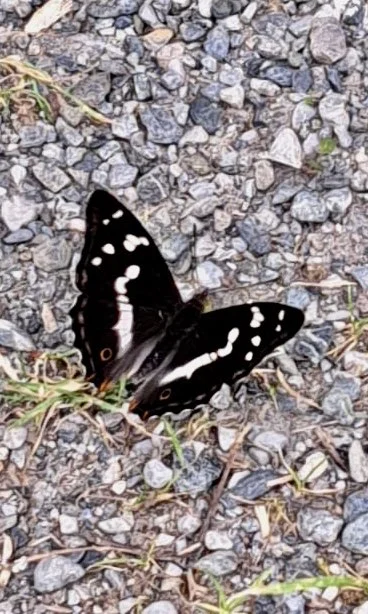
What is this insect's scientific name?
Apatura iris
